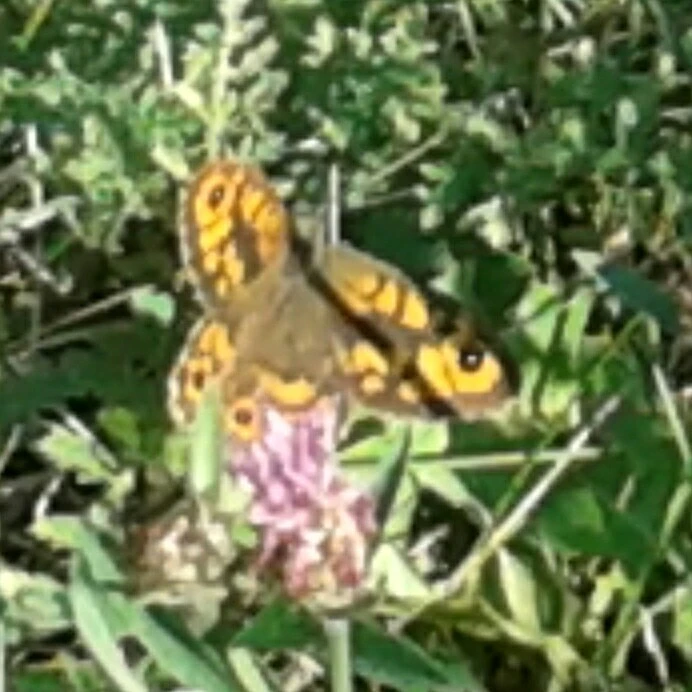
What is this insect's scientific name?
Lasiommata megera (also Pararge megera)
